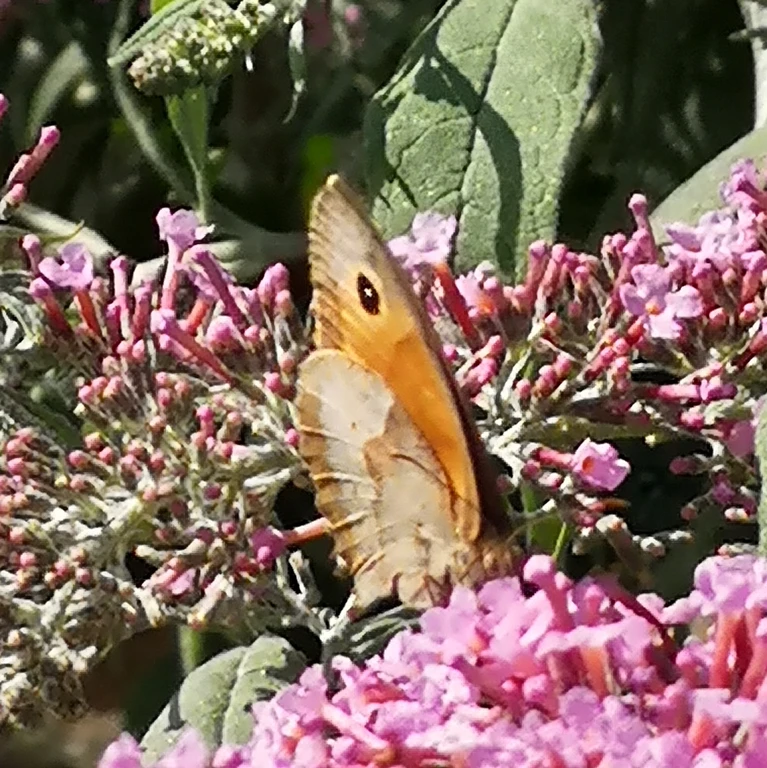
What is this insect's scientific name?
Maniola jurtina
